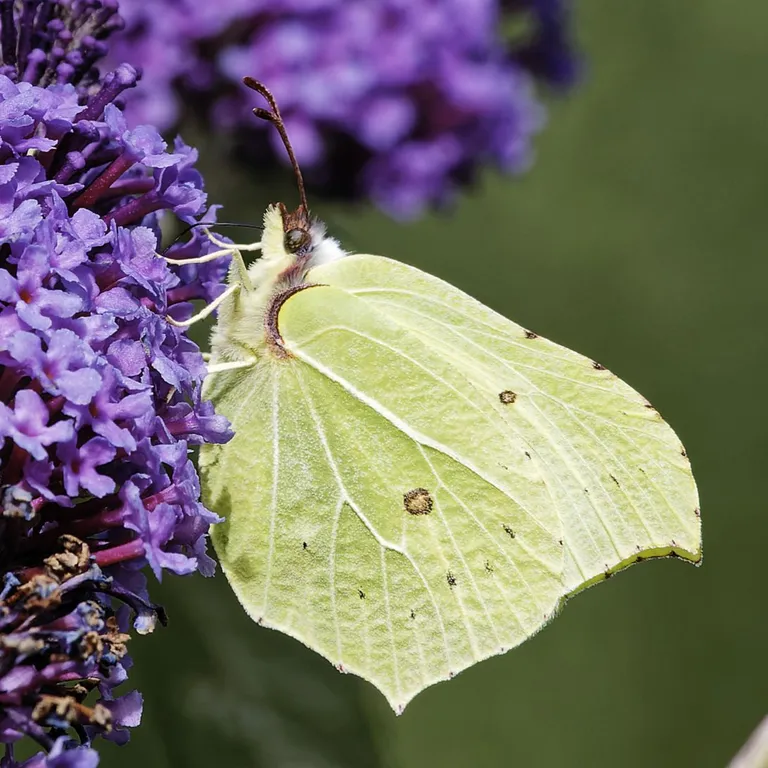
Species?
Gonepteryx rhamni
